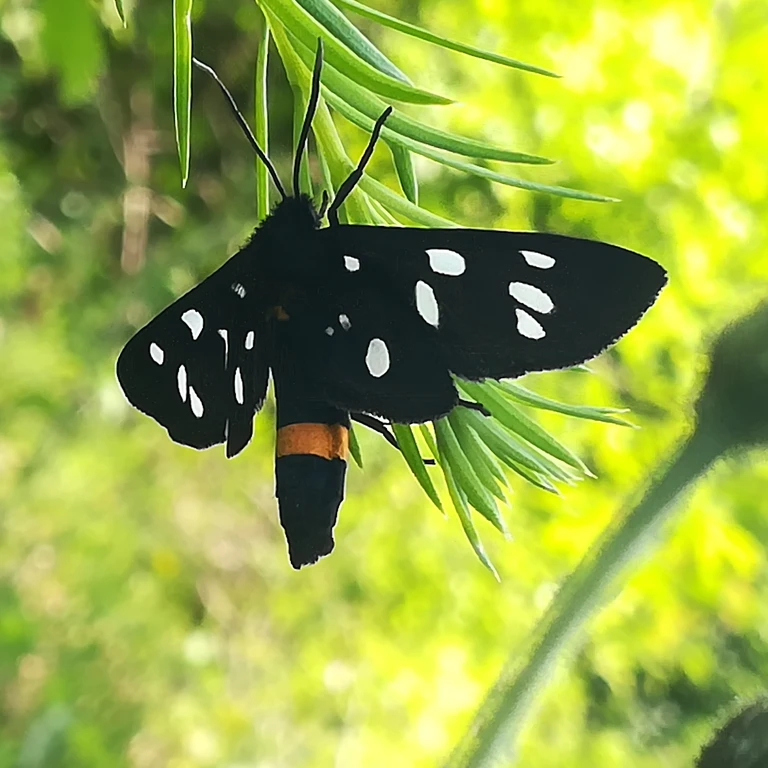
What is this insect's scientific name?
Amata phegea
